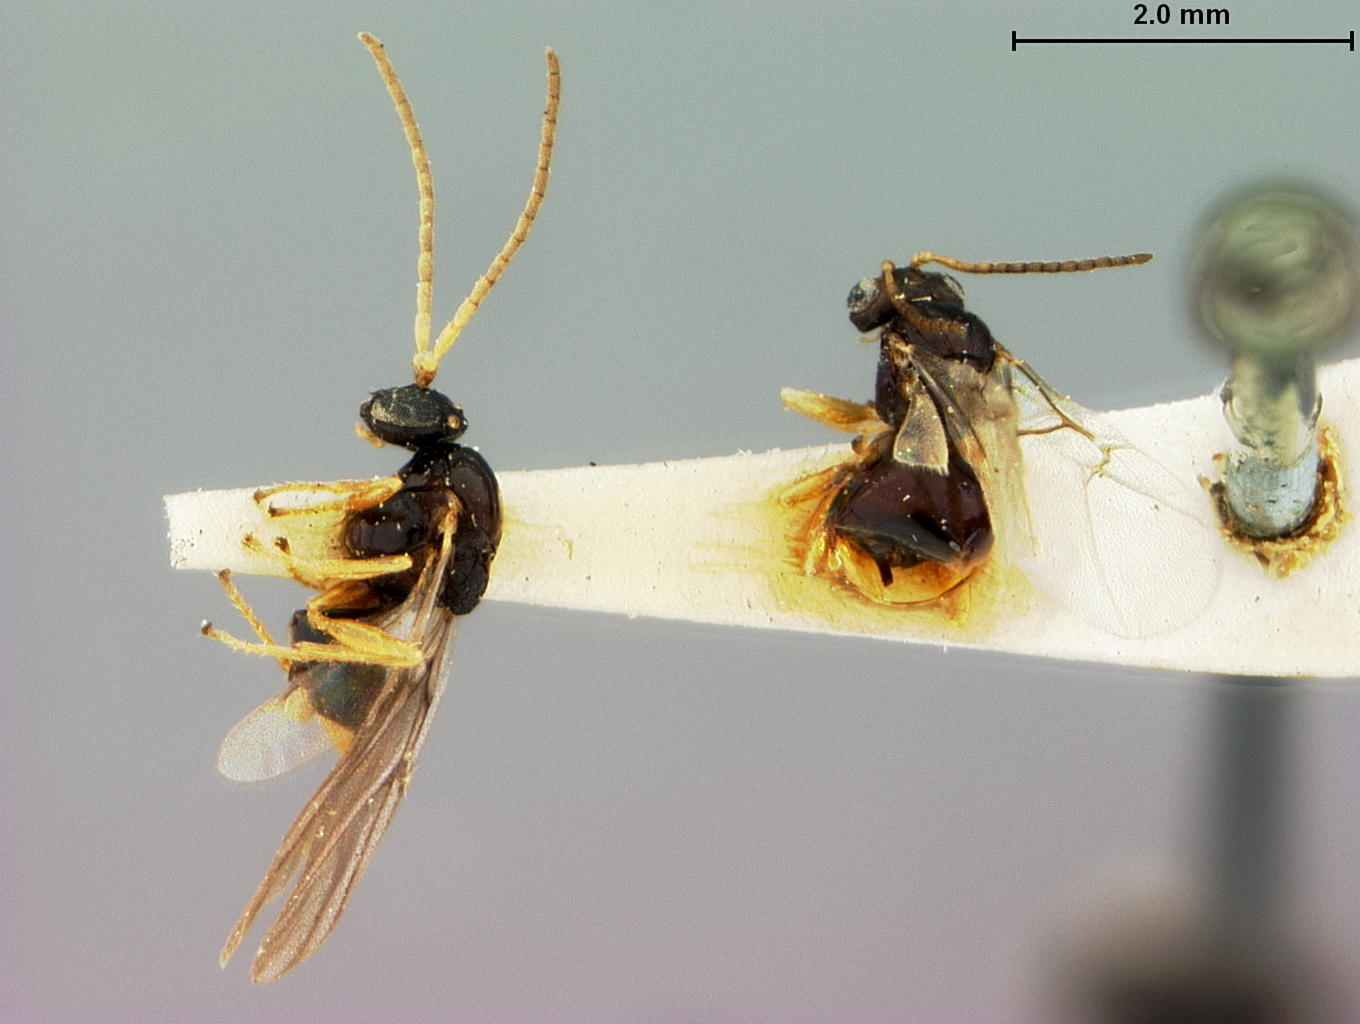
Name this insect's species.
Spathegaster quercus
